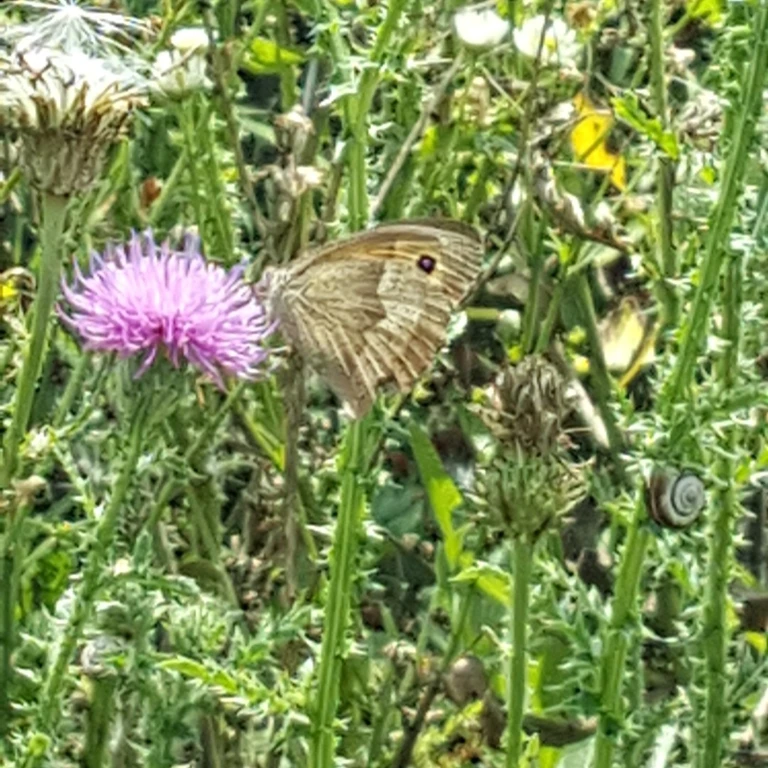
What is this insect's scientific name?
Maniola jurtina
